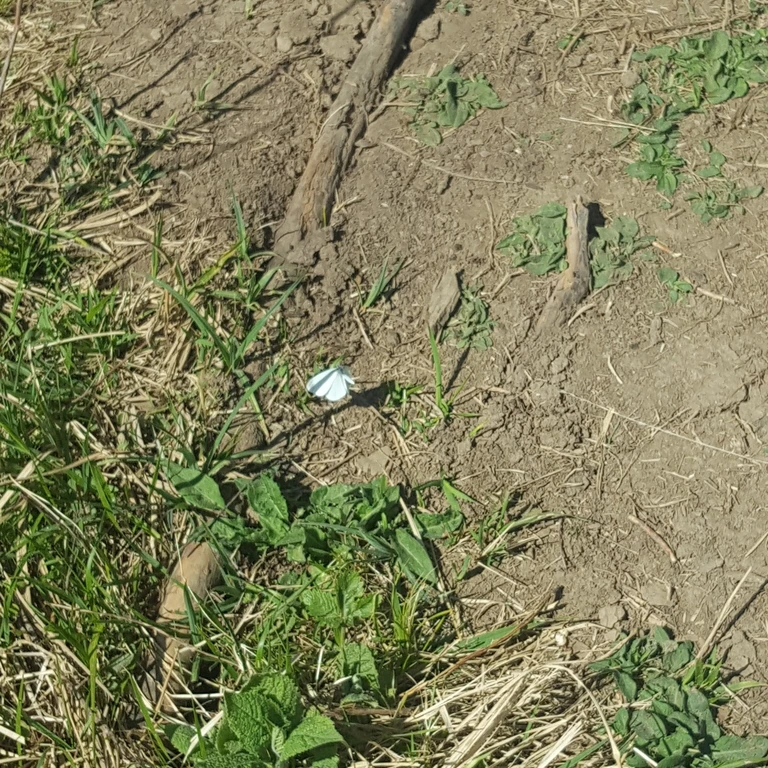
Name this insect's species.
Leptidea sinapis/juvernica
